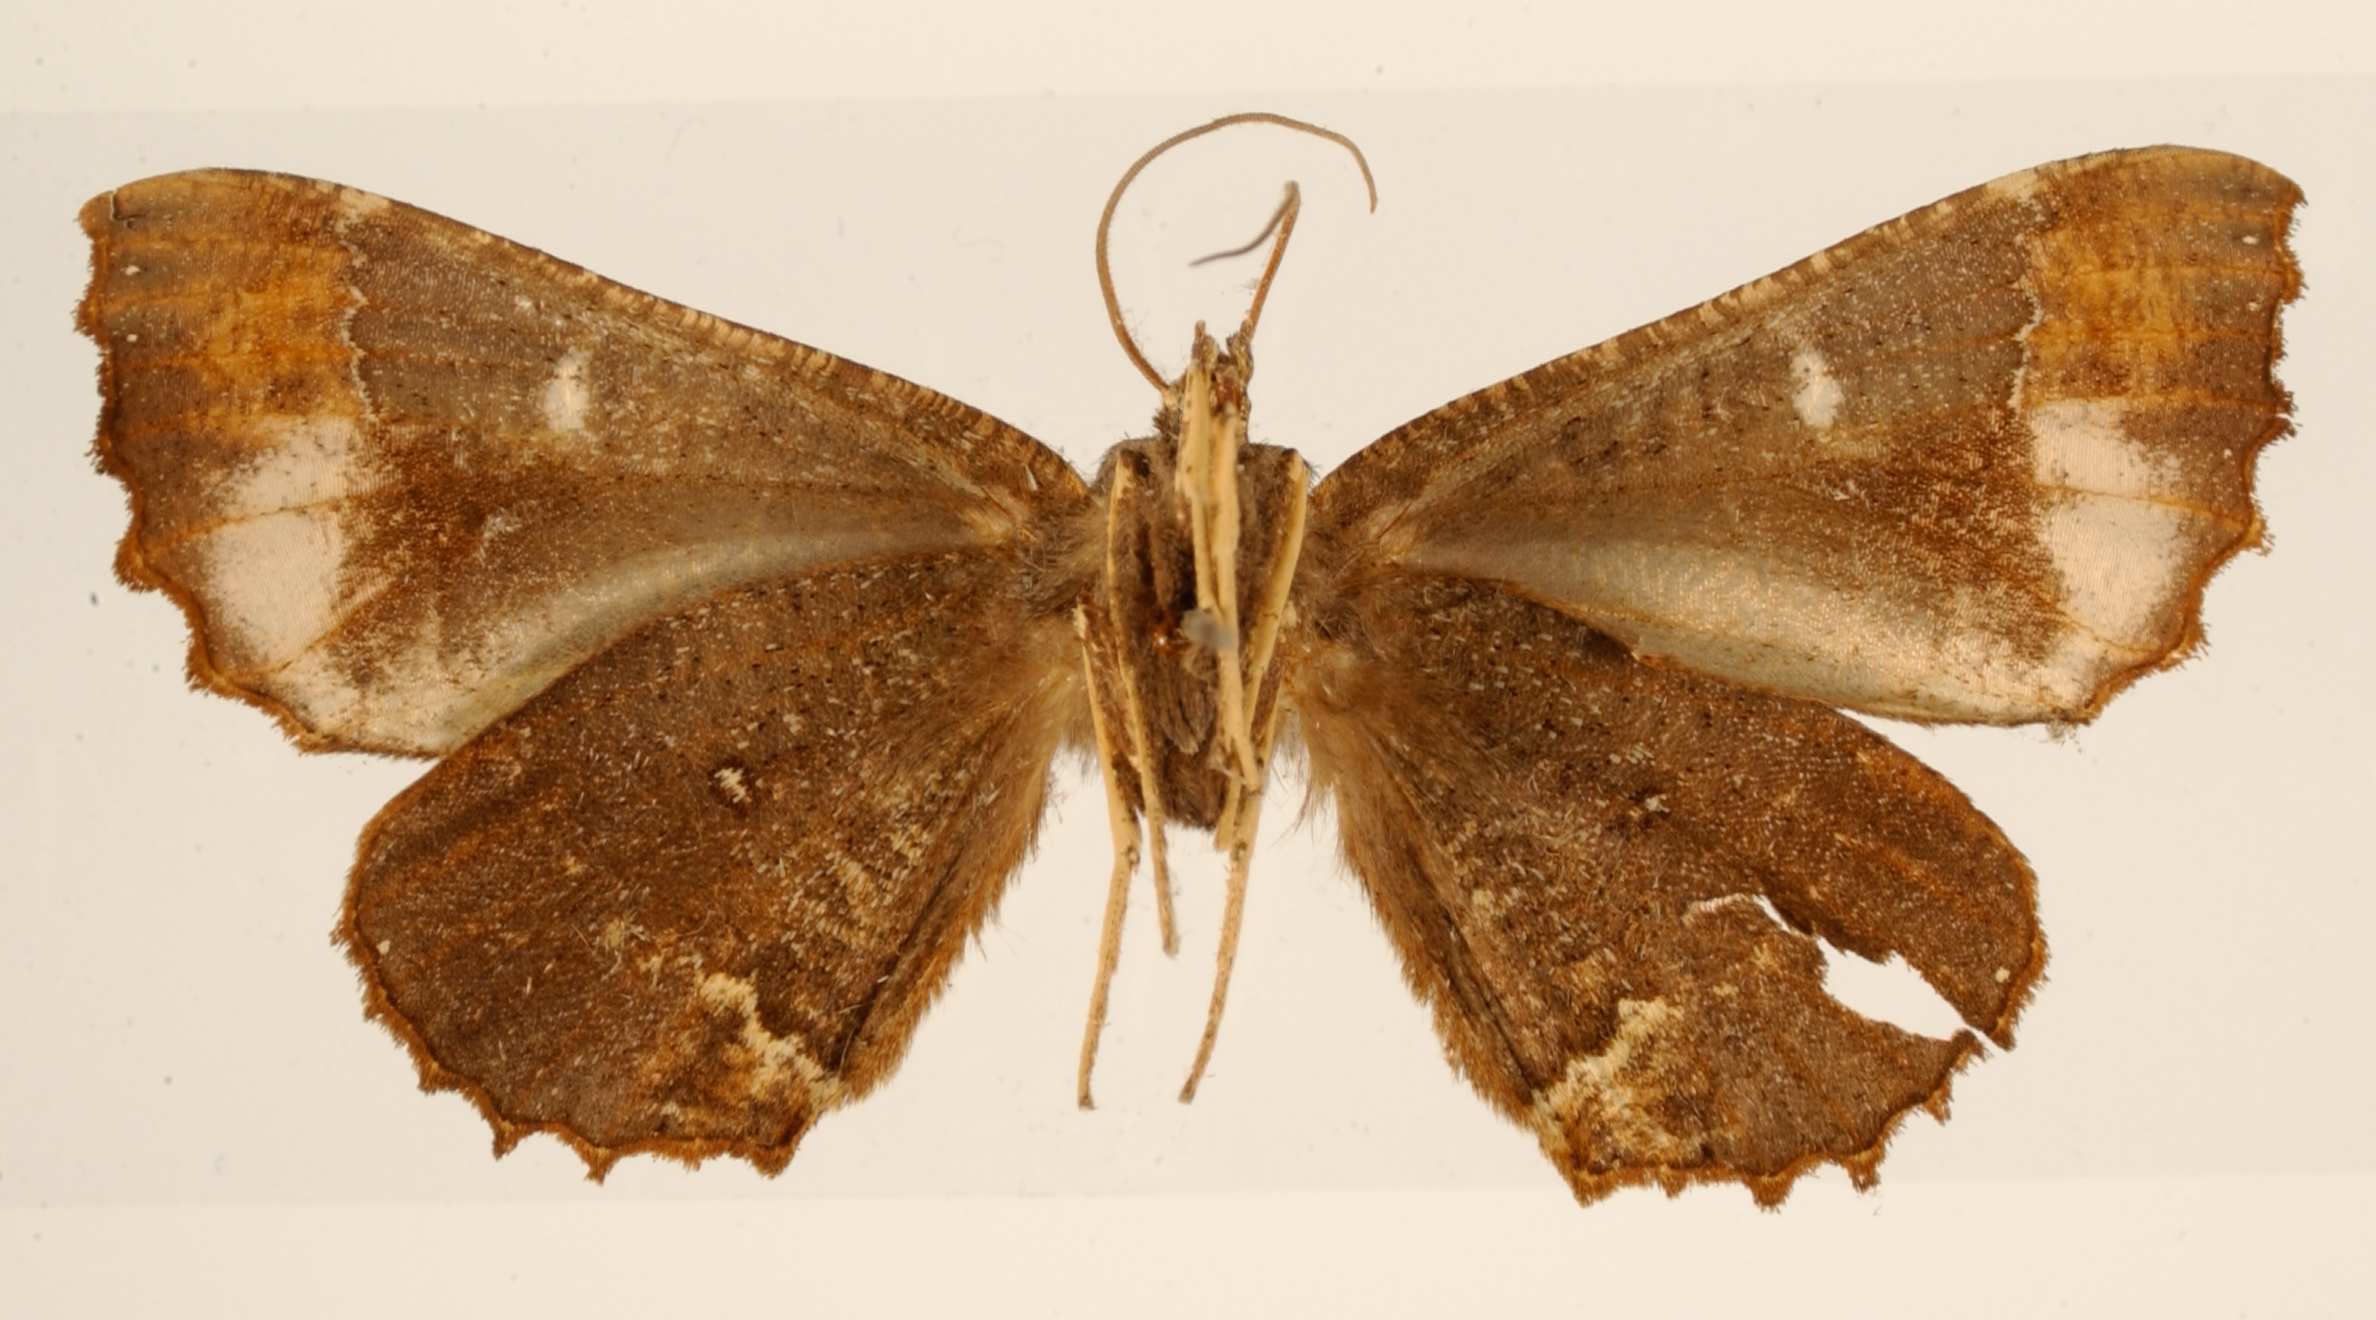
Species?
Pero parambensis
